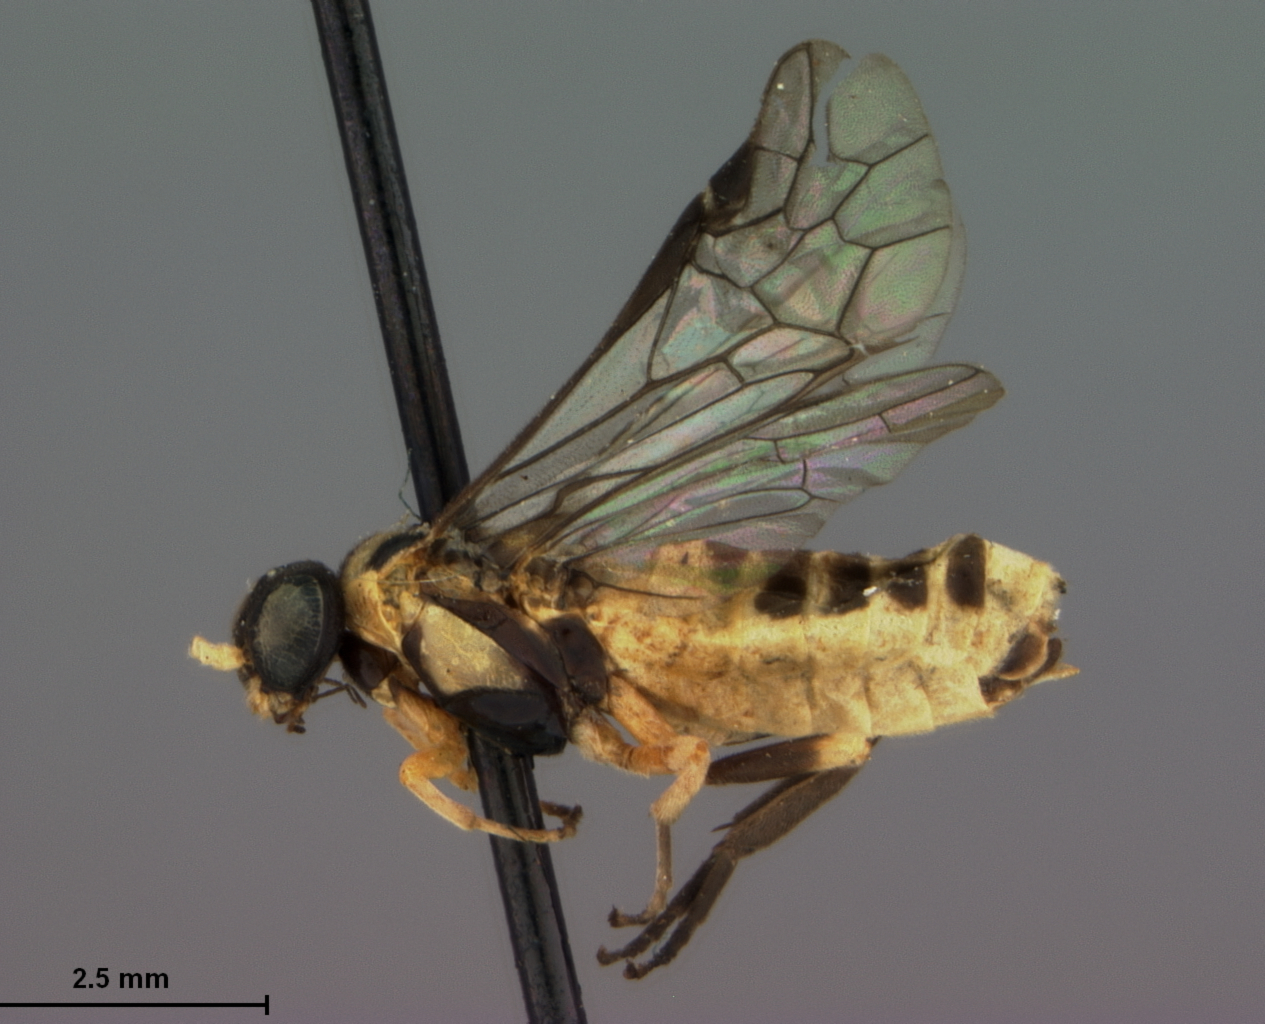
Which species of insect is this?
Stromboceros pallidicornis
